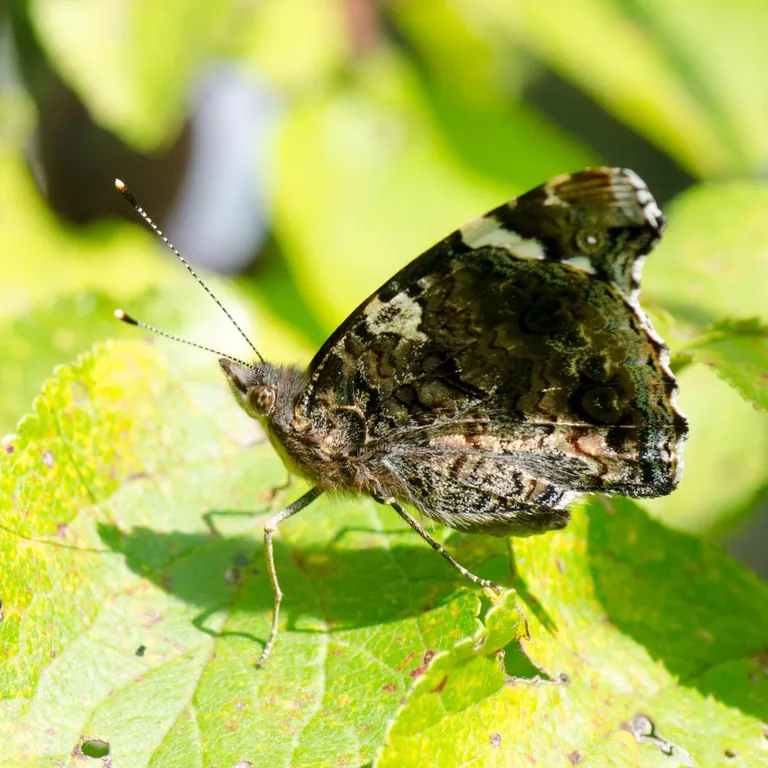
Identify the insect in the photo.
Vanessa atalanta
